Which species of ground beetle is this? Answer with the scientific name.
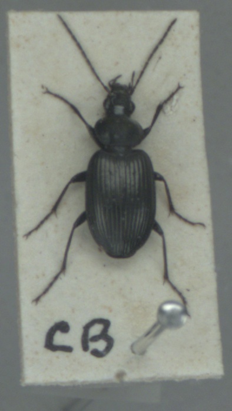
Agonum viduum
